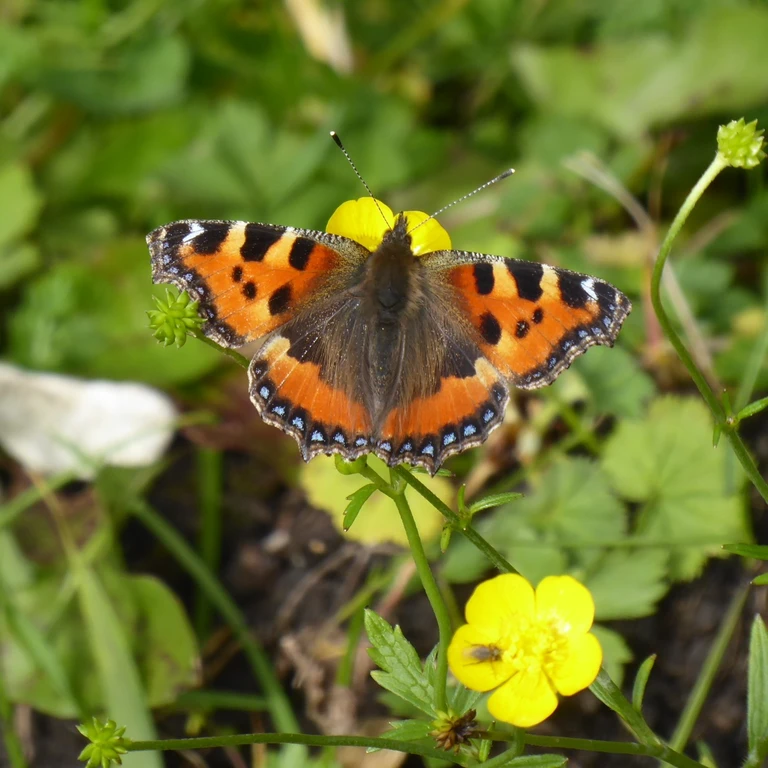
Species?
Aglais urticae
